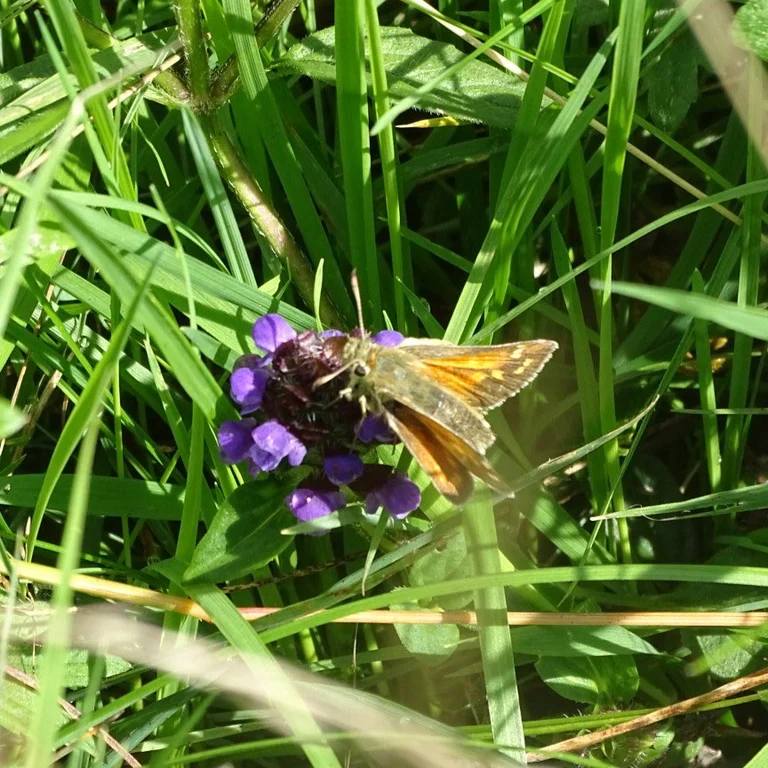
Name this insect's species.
Hesperia comma
